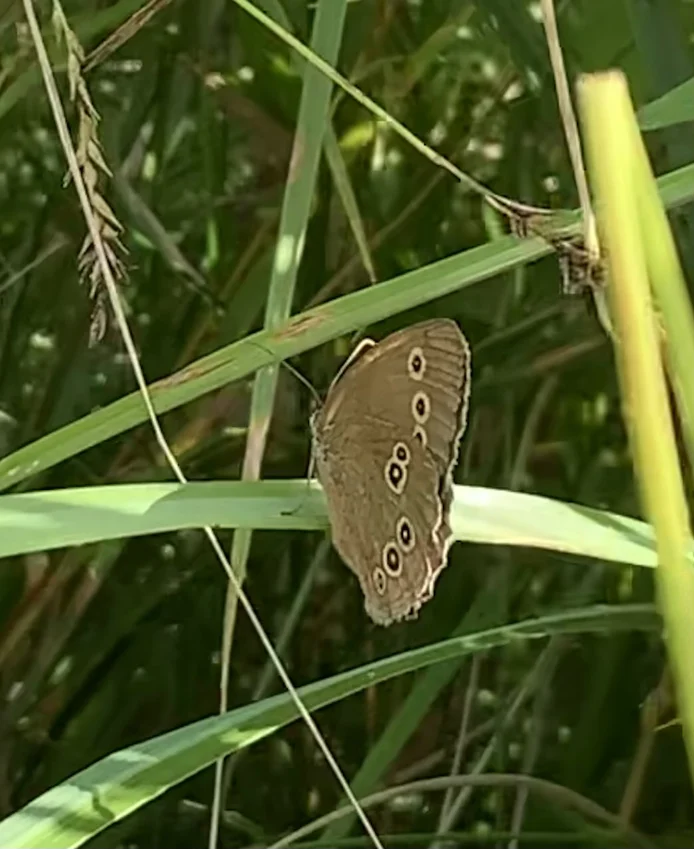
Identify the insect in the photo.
Aphantopus hyperantus
